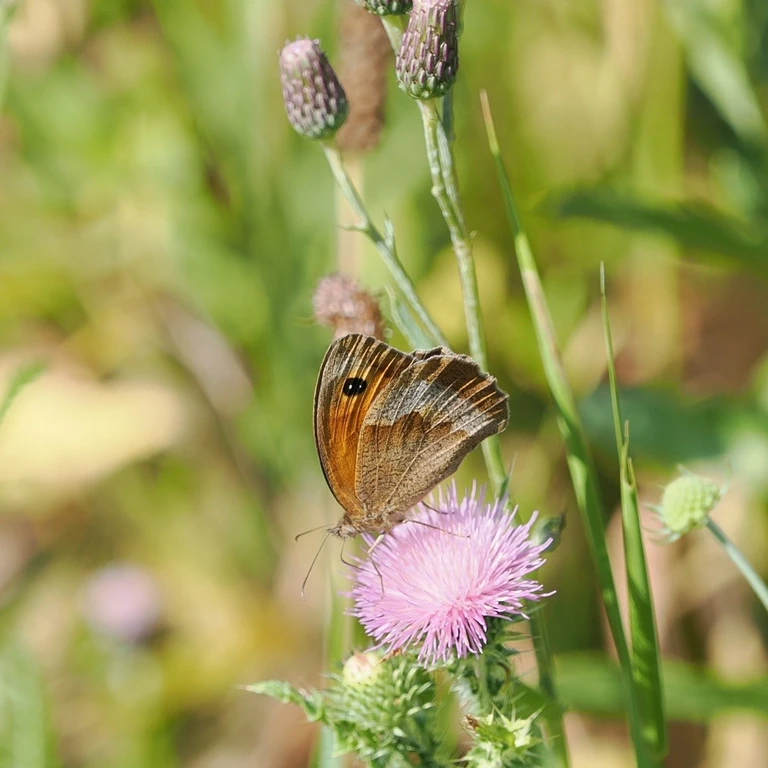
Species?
Maniola jurtina
